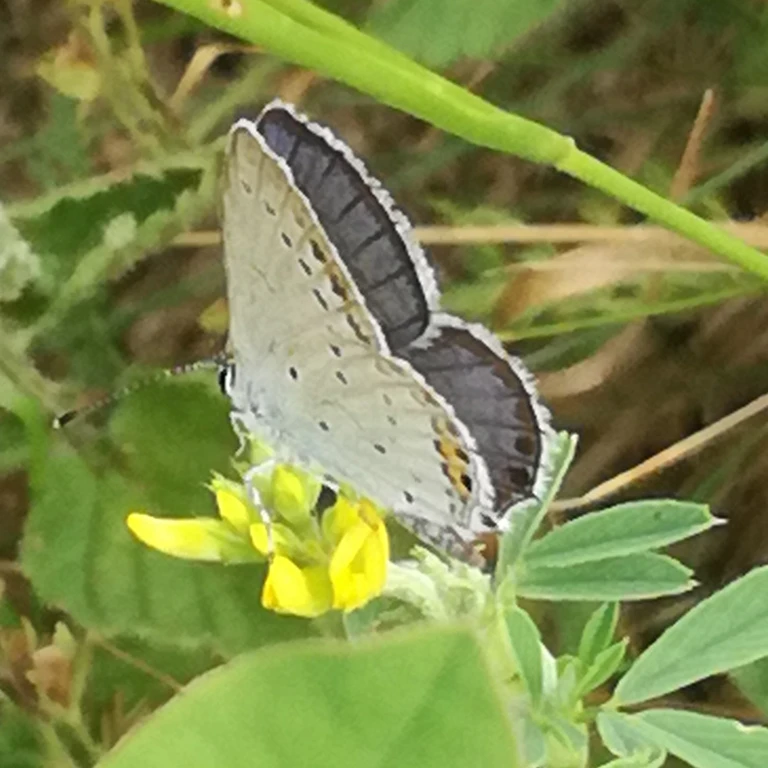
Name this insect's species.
Cupido argiades (also Elkalyce argiades)
